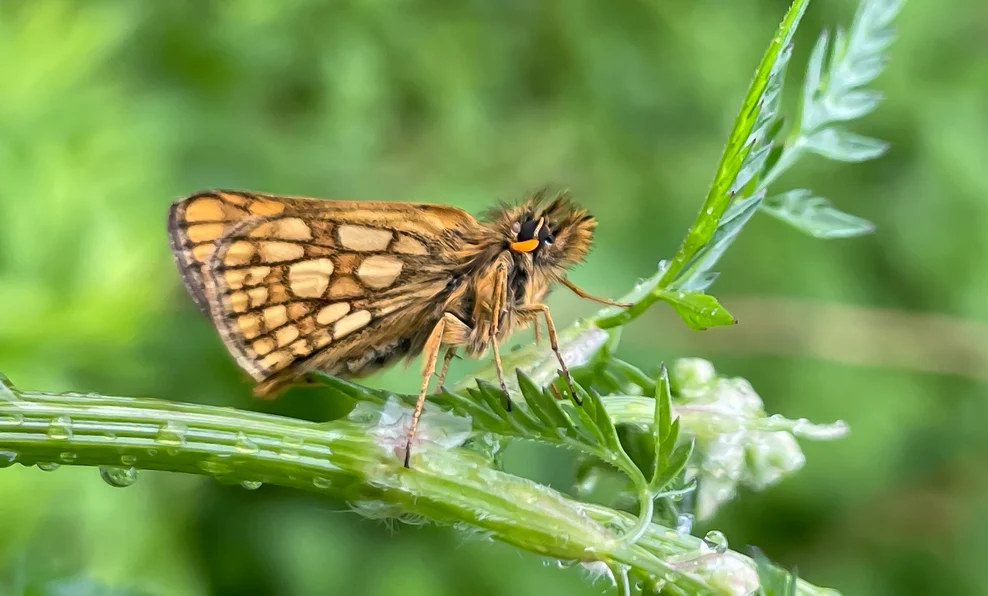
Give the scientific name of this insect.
Carterocephalus palaemon
